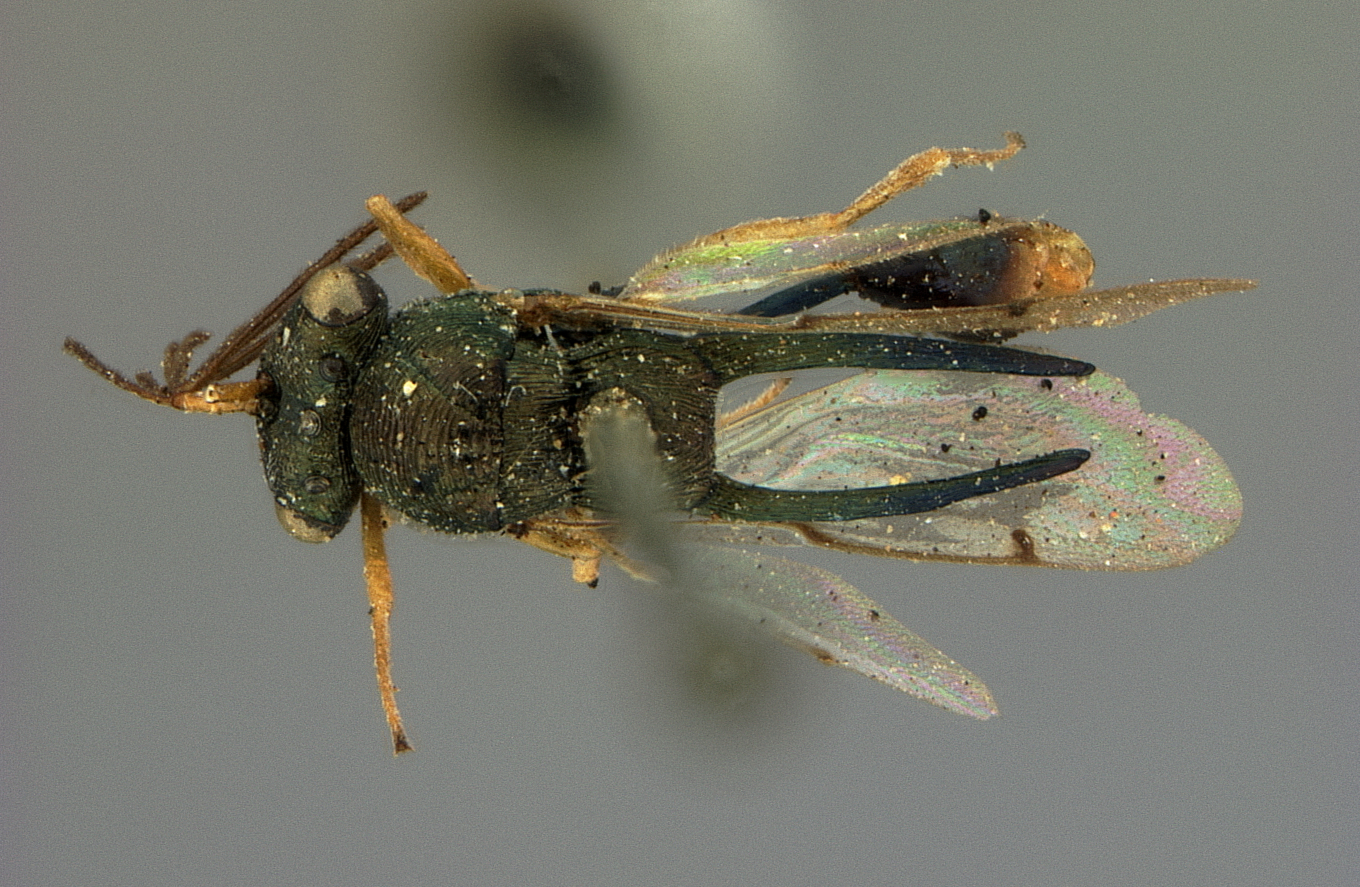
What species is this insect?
Kapala terminalis
